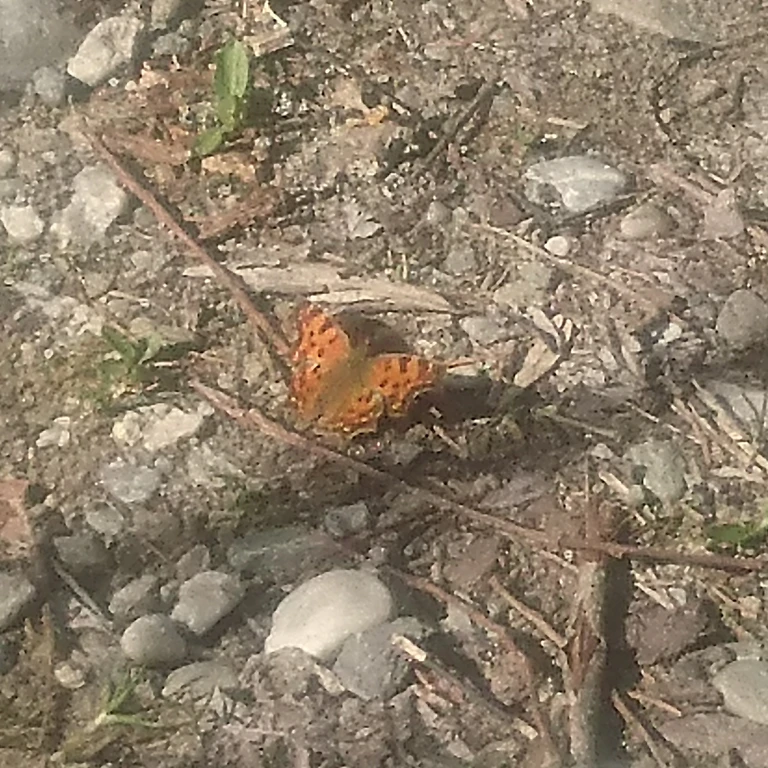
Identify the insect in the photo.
Polygonia c-album
